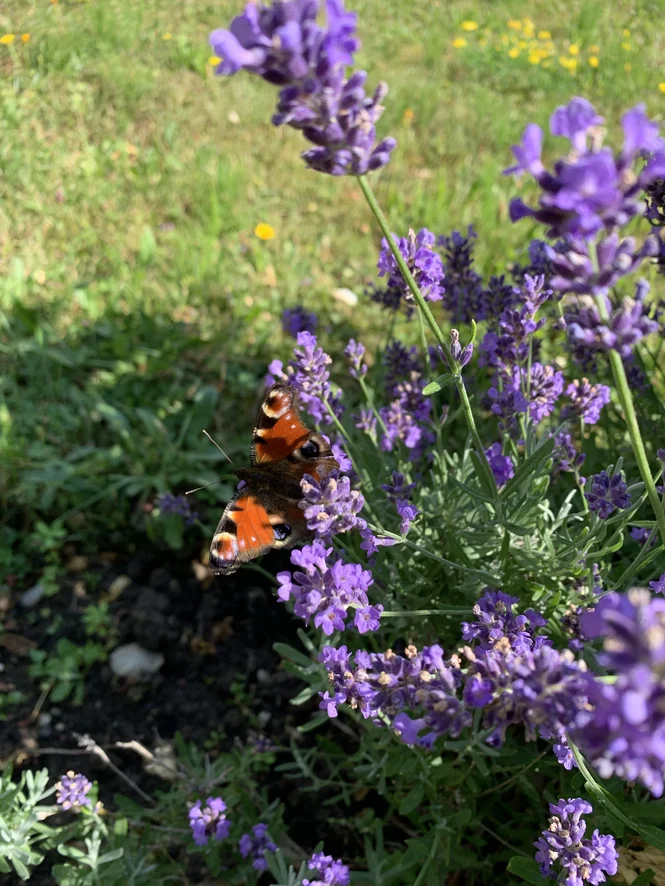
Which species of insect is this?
Aglais io
